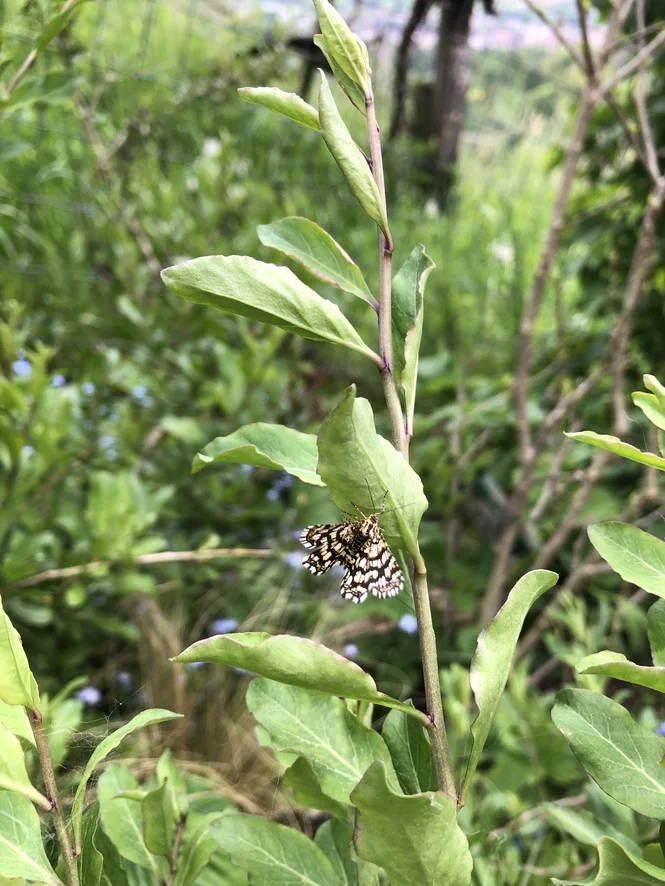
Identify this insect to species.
Chiasmia clathrata
